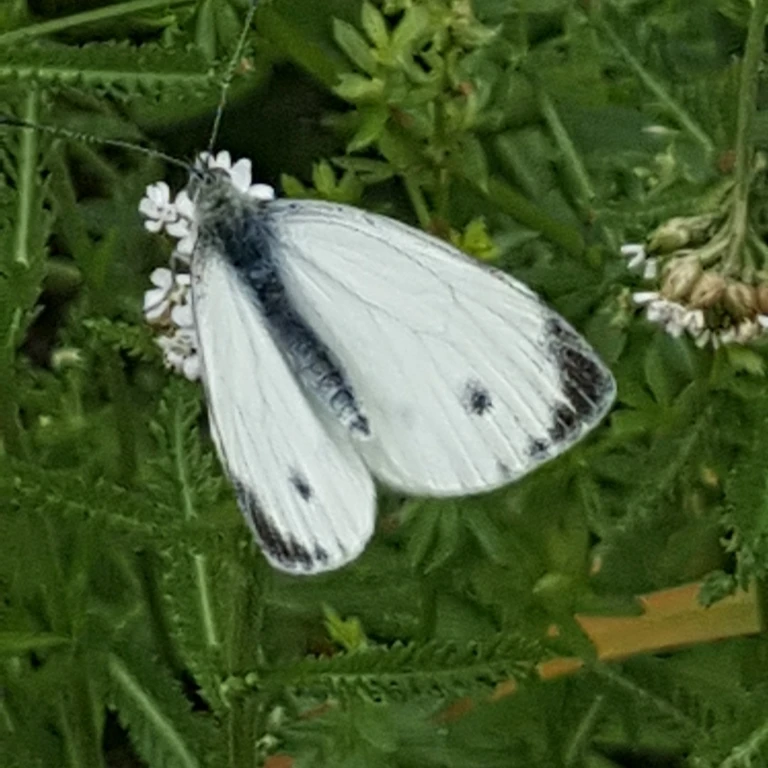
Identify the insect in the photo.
Pieris napi
